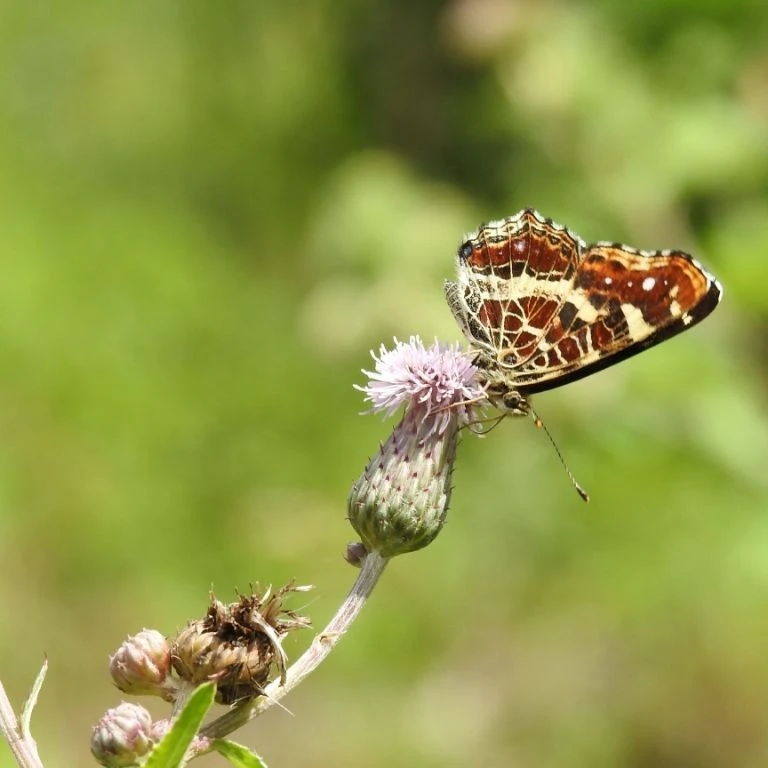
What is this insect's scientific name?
Araschnia levana
